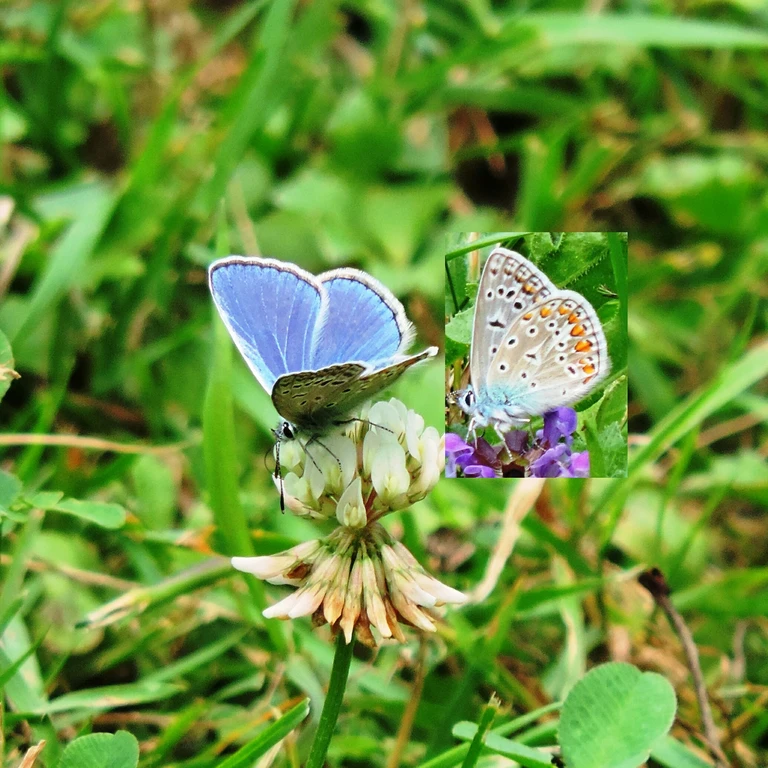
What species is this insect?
Polyommatus icarus
